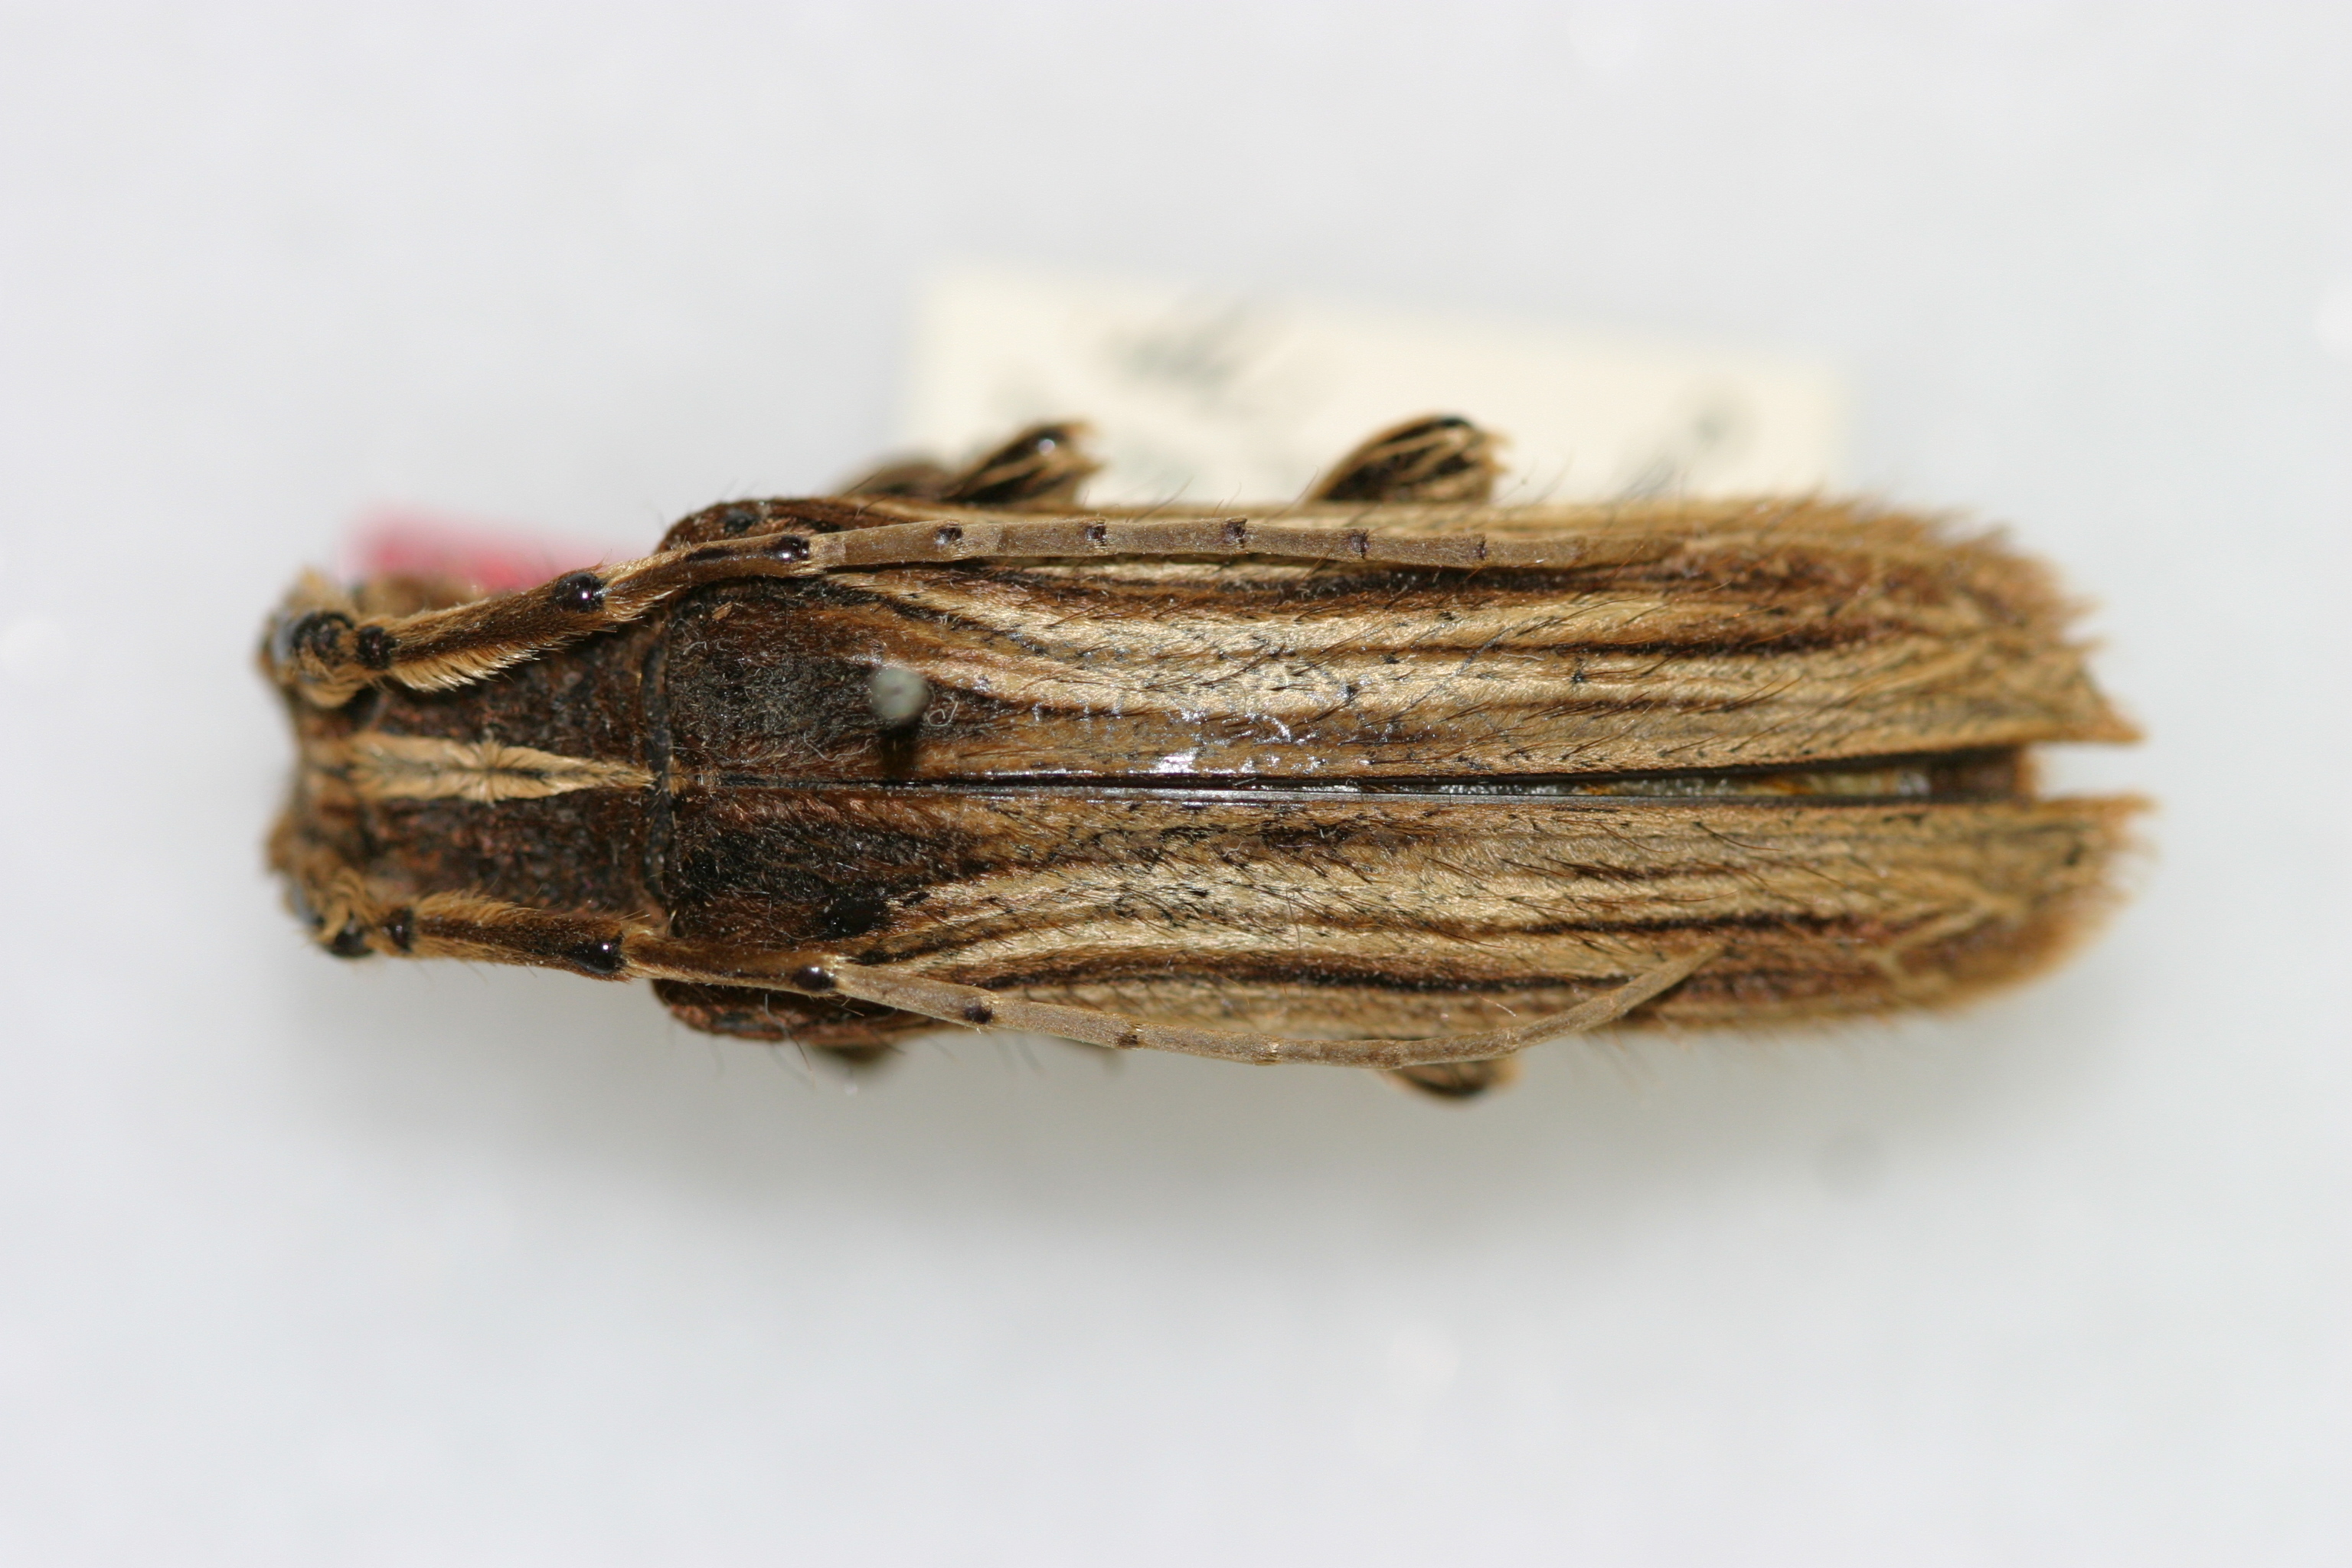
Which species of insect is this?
Xylorhiza erectopilosa
